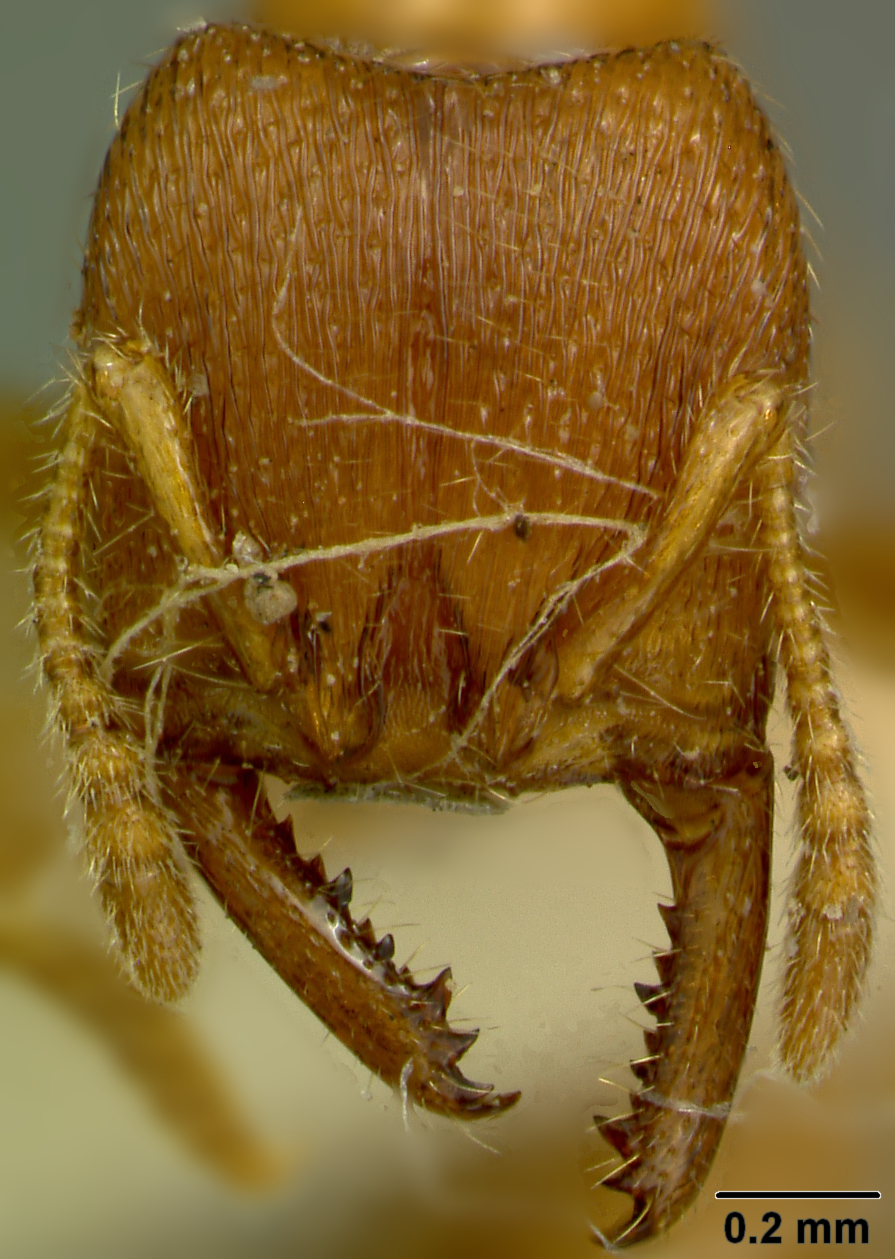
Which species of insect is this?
Amblyopone hackeri
